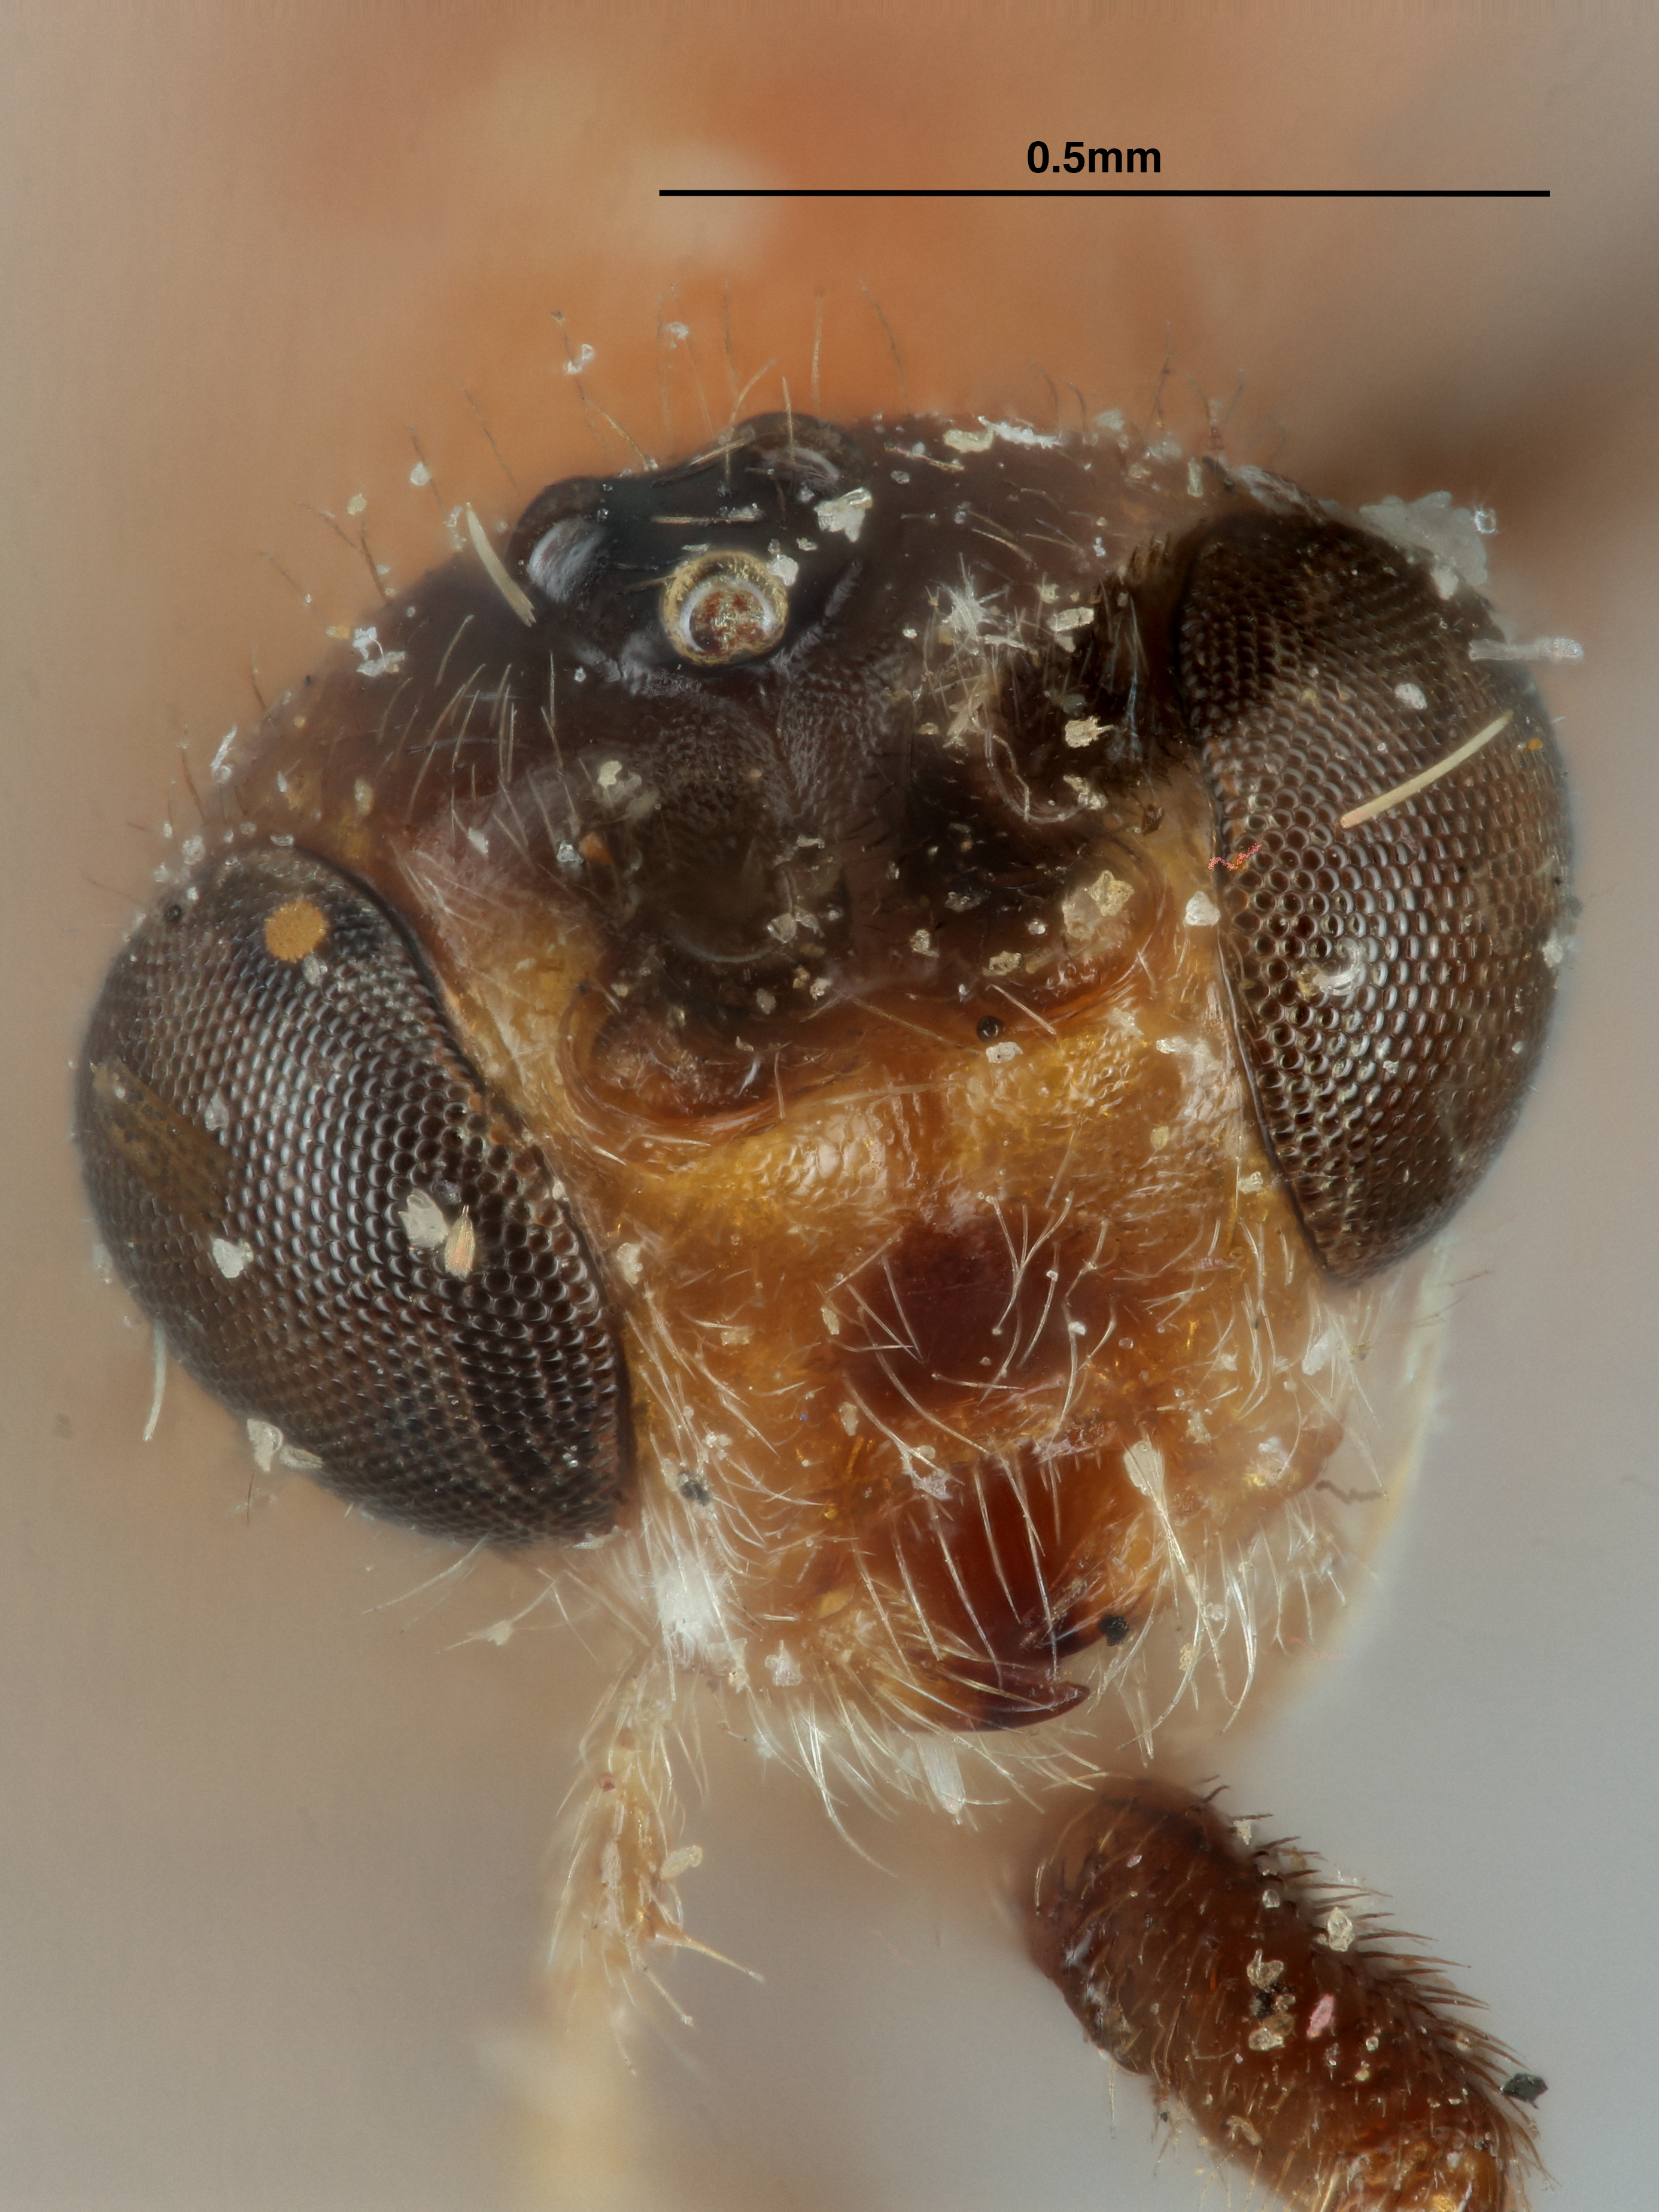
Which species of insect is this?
Myosoma pilosipes
